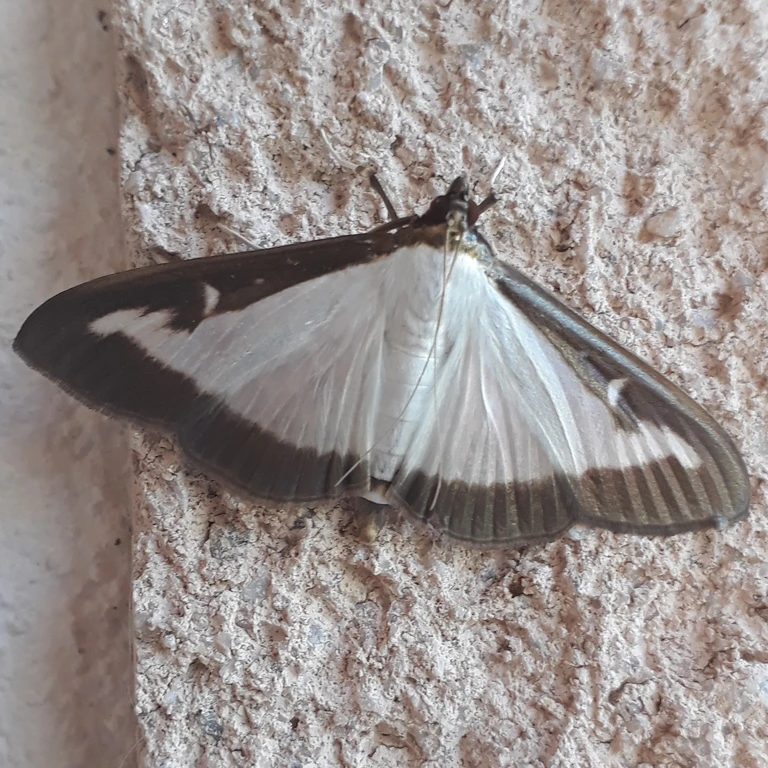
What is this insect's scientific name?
Cydalima perspectalis
